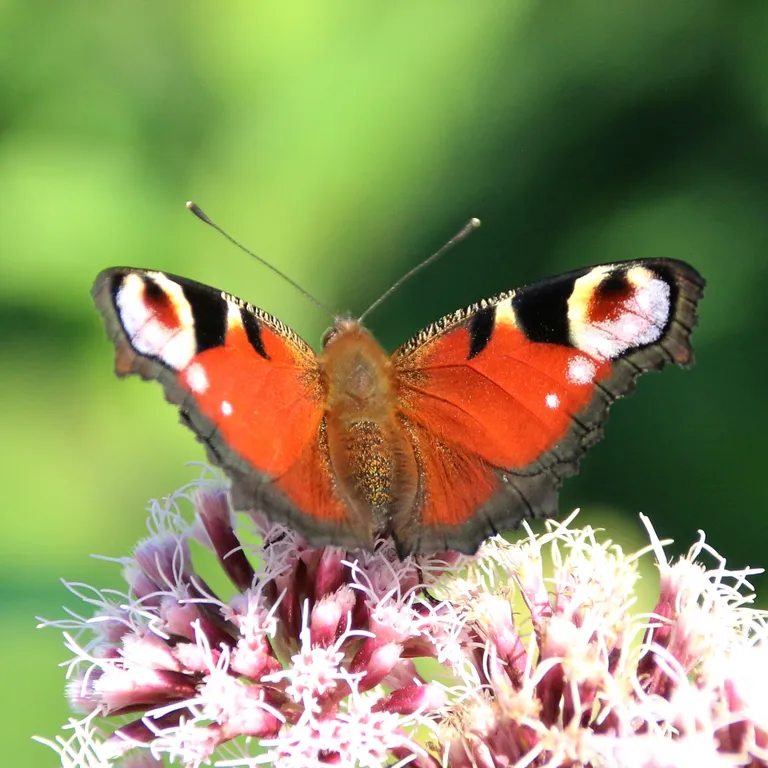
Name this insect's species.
Aglais io
